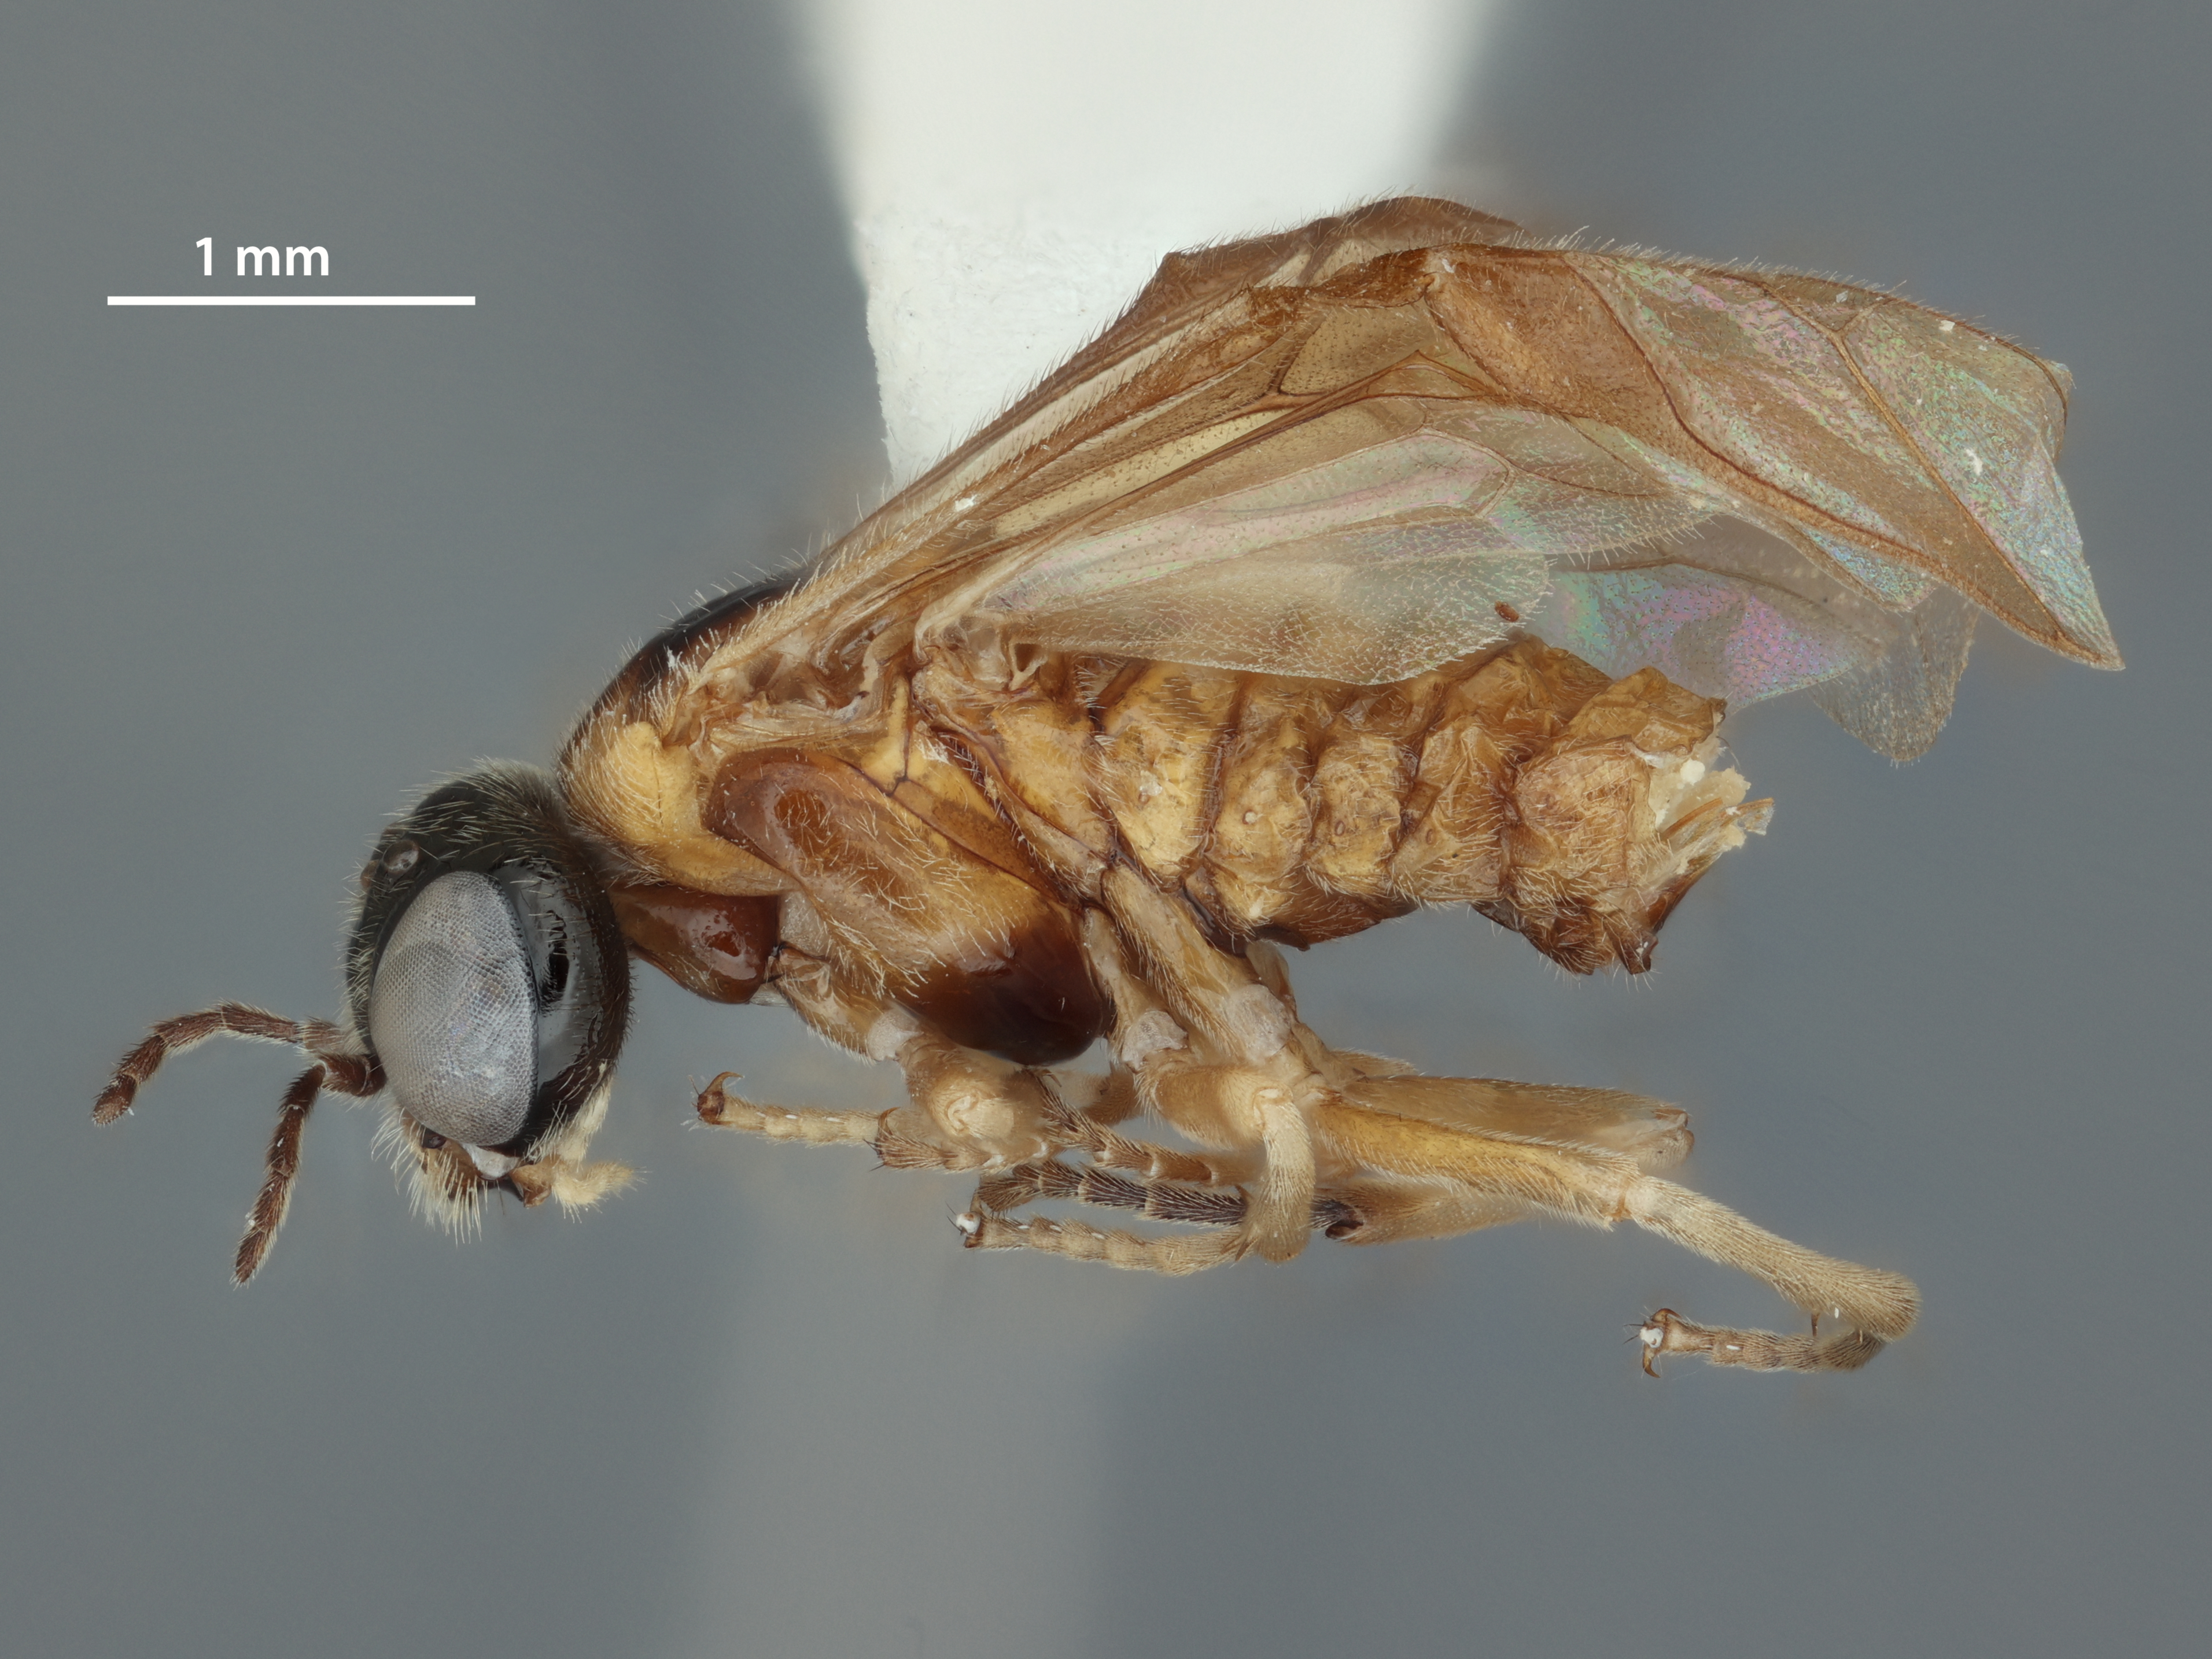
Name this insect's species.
Acordulecera comoa
